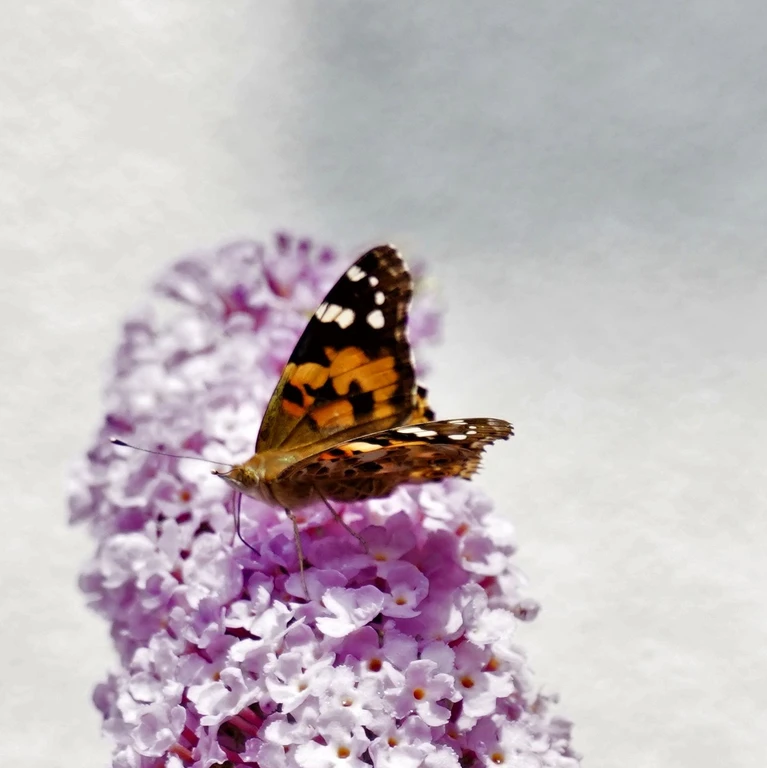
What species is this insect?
Vanessa cardui
